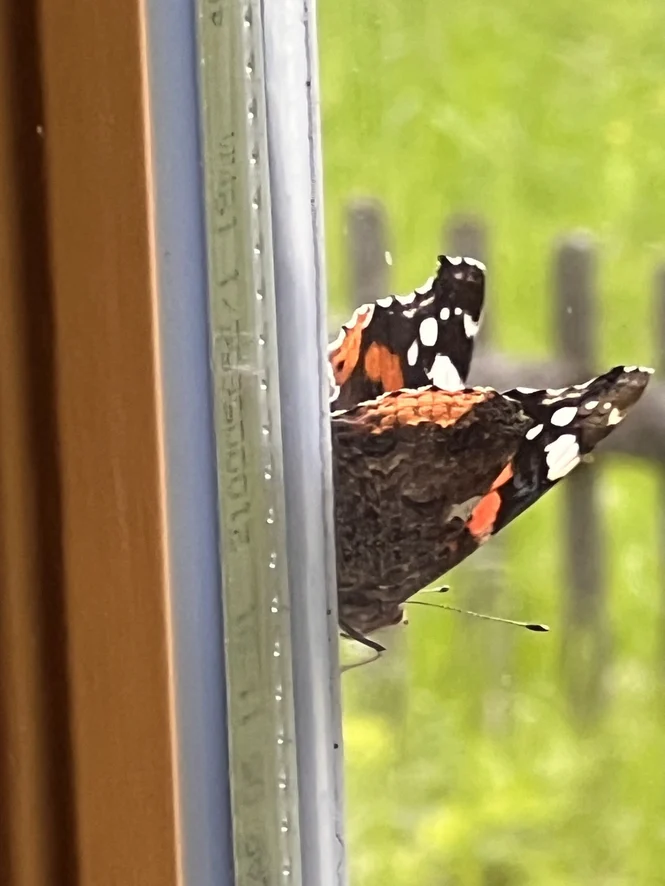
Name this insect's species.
Vanessa atalanta
